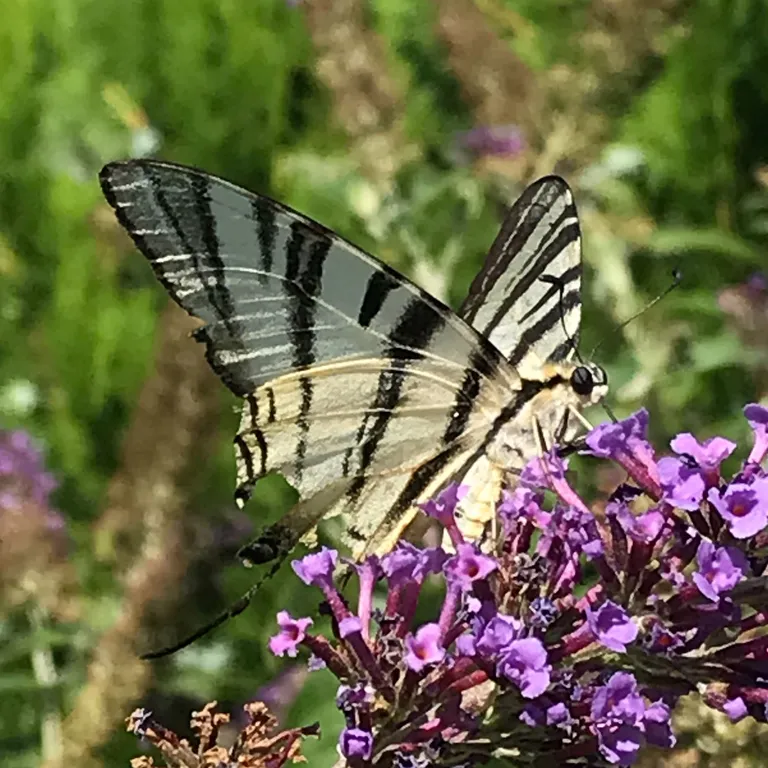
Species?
Iphiclides podalirius
